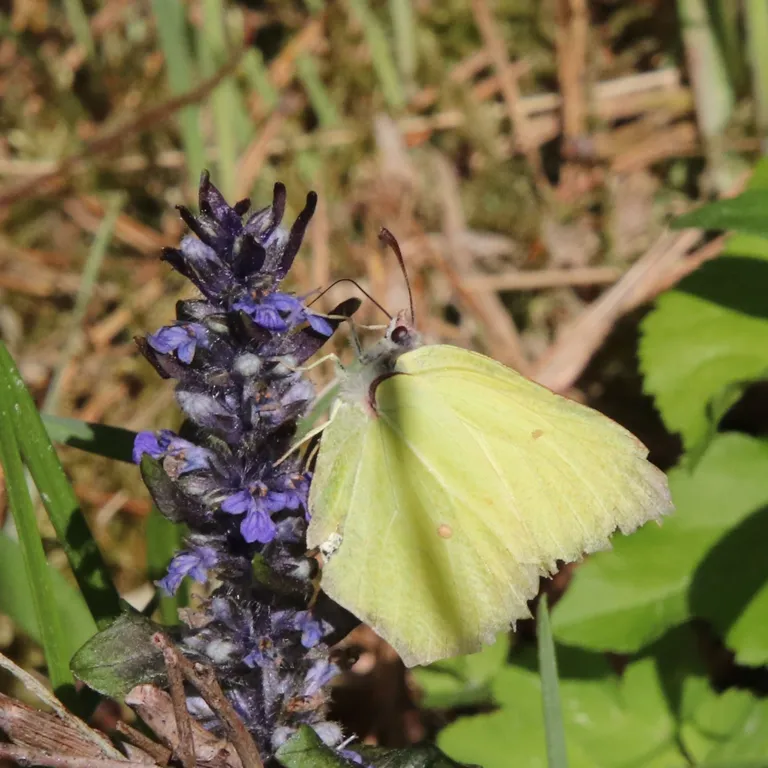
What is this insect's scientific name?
Gonepteryx rhamni
